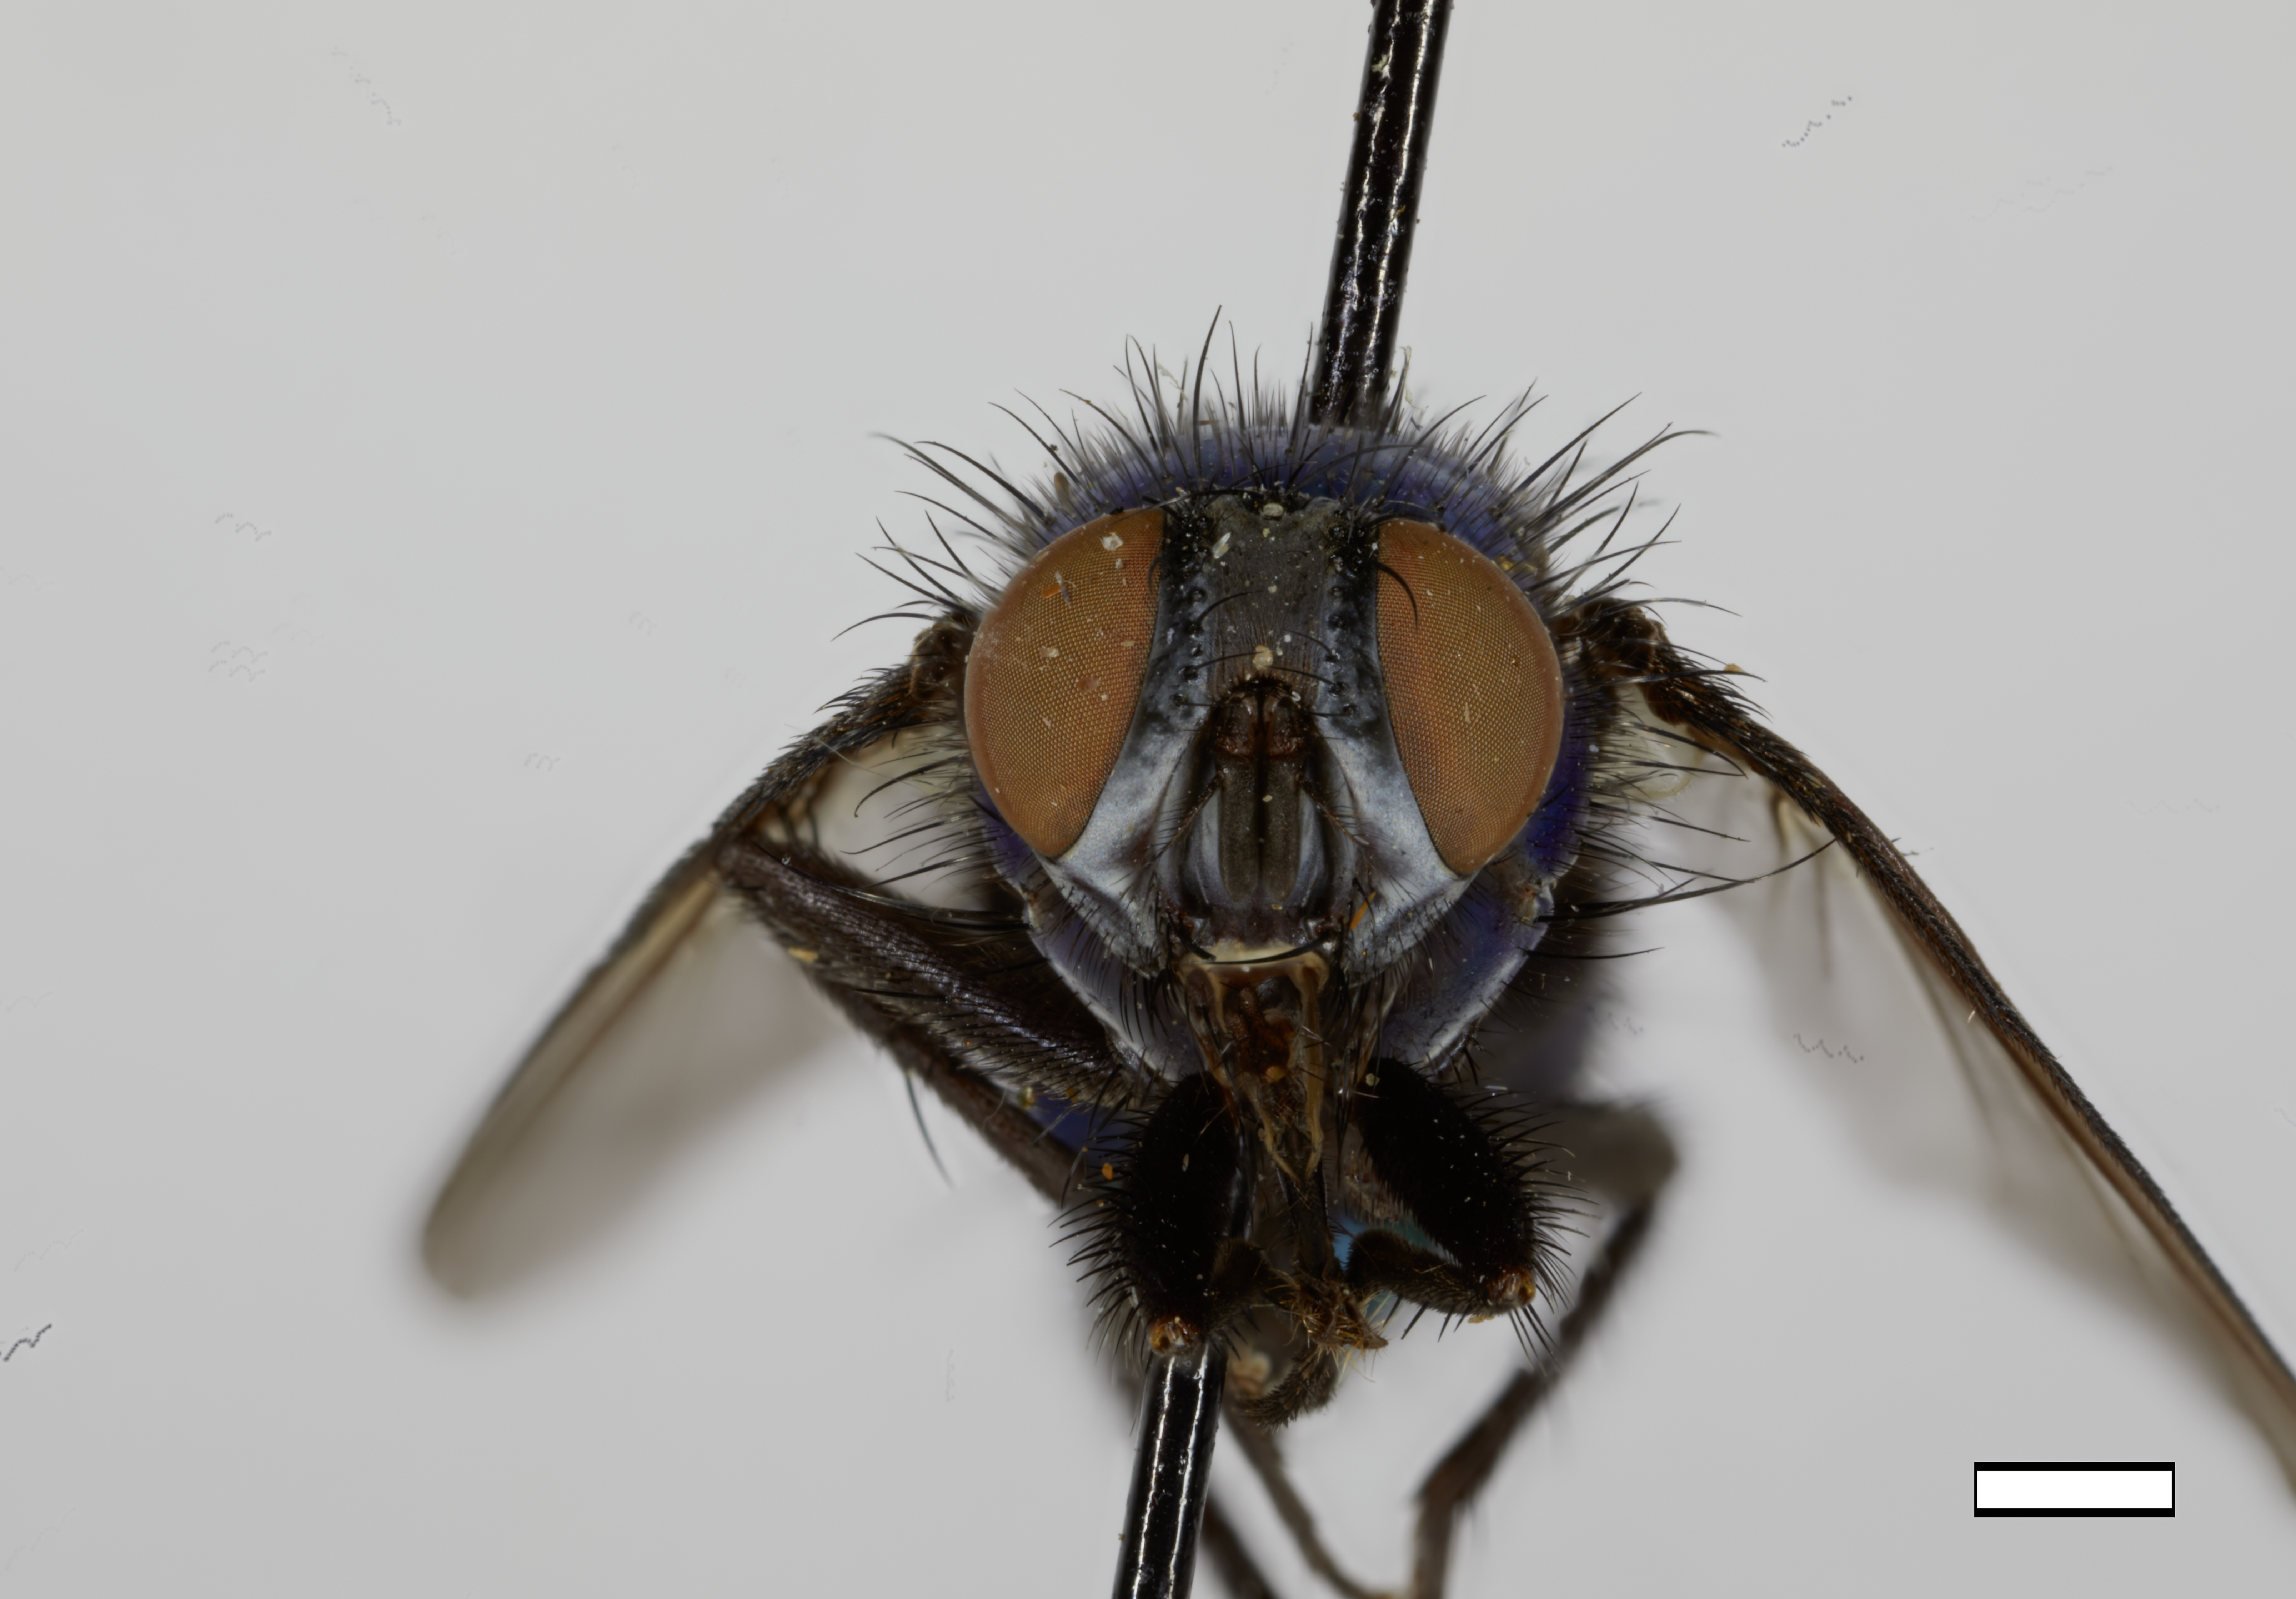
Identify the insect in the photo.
Bufolucilia elongata (also Lucilia elongata)
